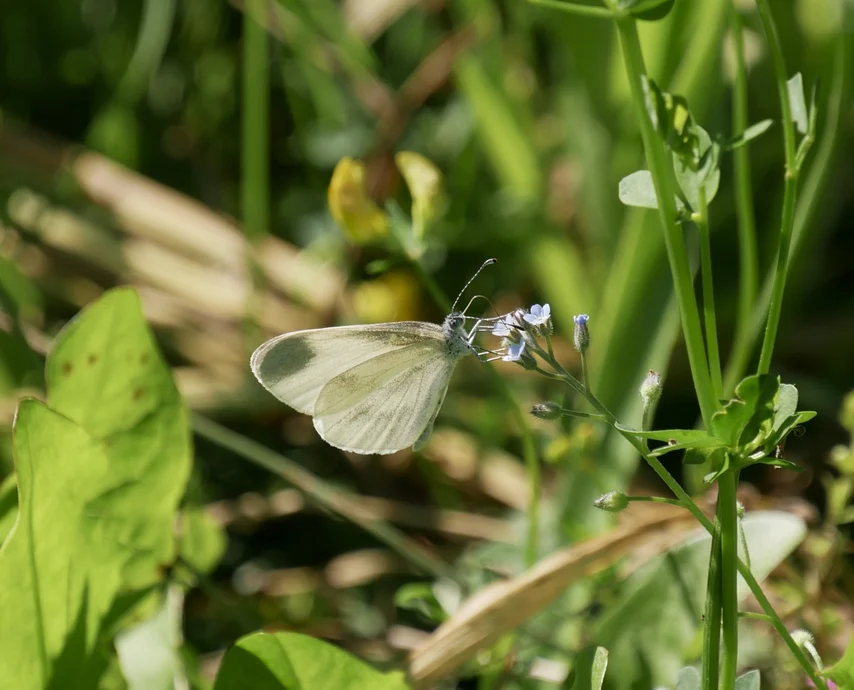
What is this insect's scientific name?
Leptidea sinapis/juvernica
